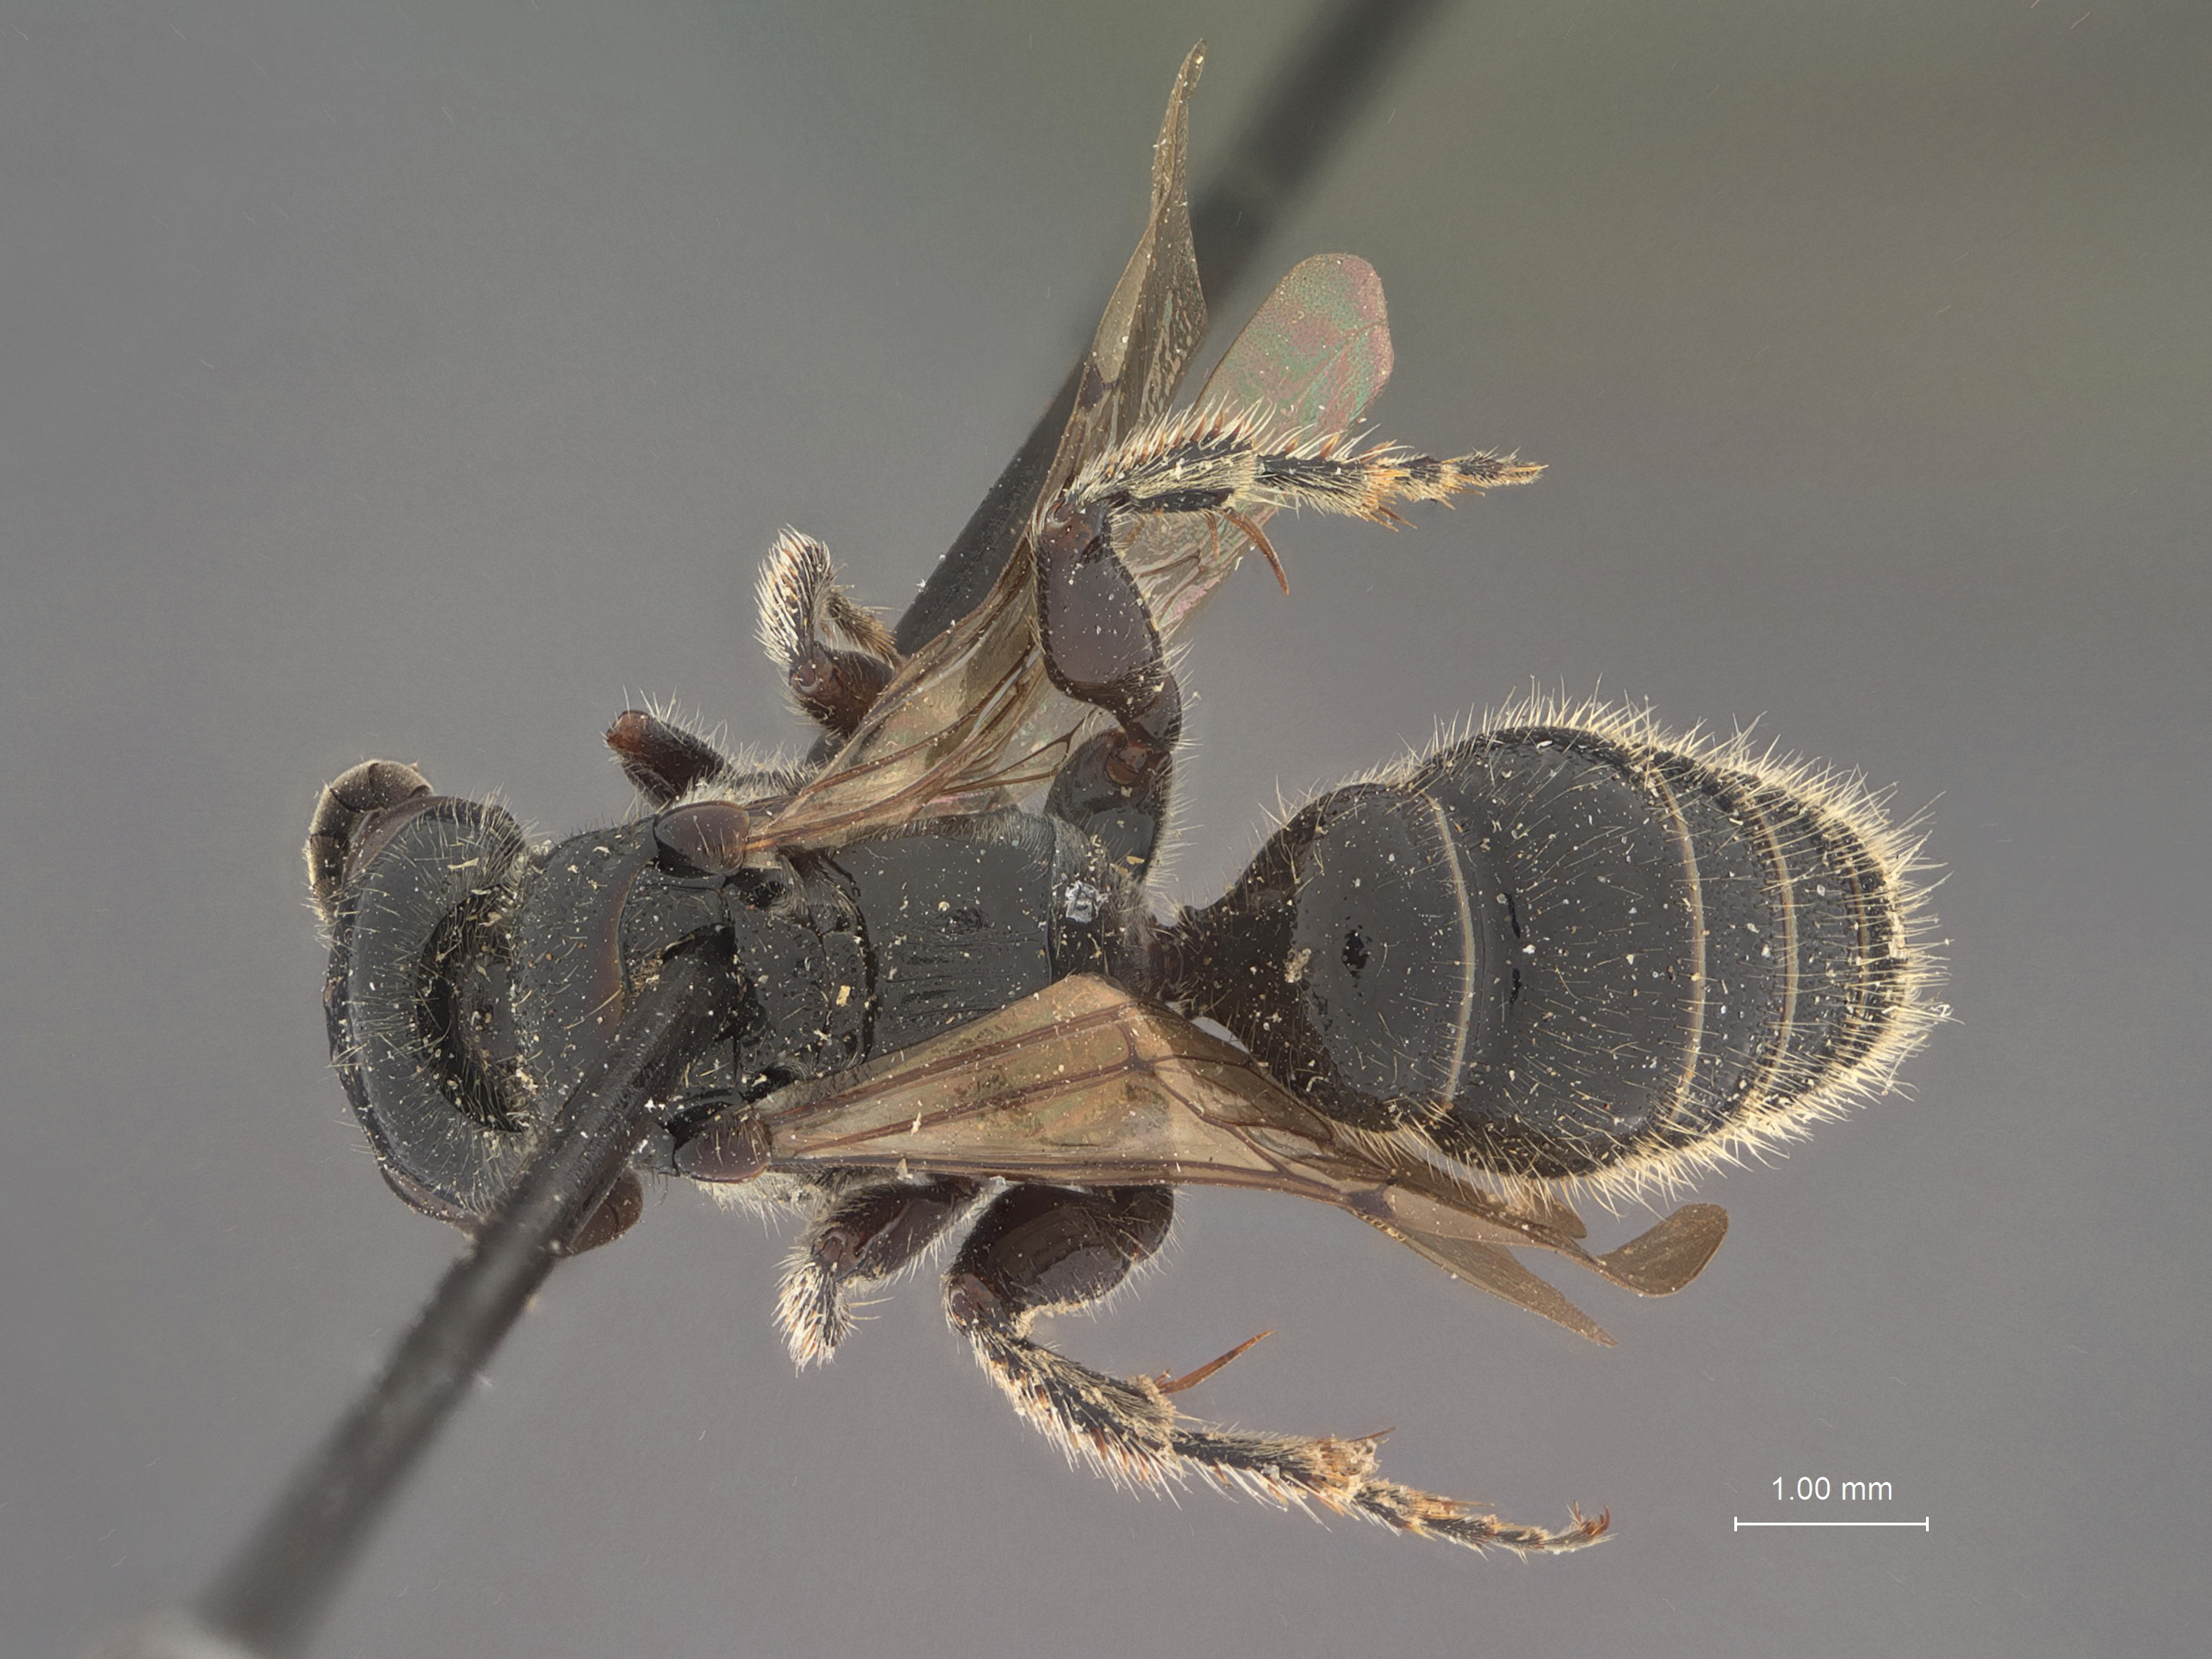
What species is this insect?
Tiphia nervidirecta
